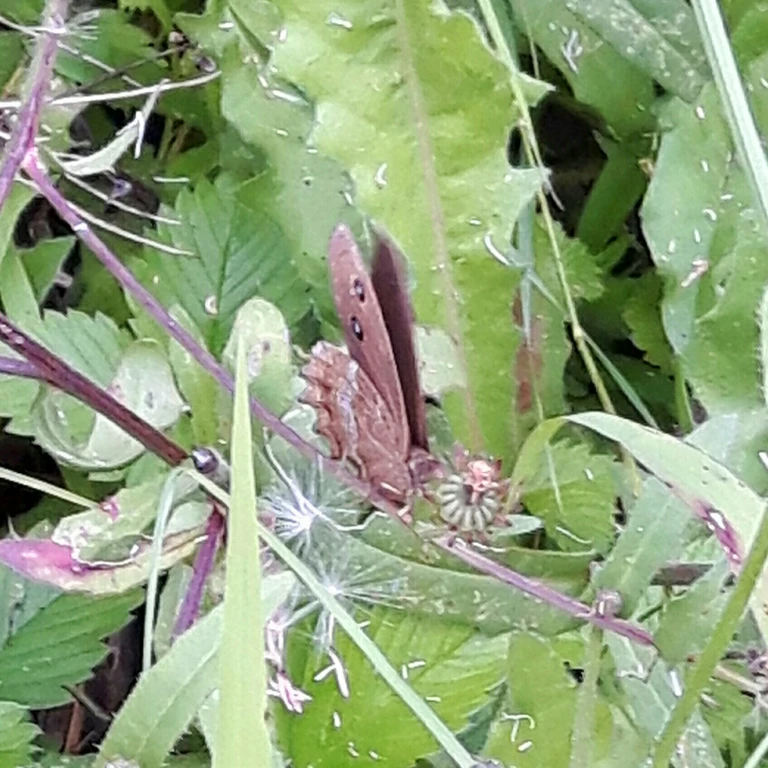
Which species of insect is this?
Minois dryas
